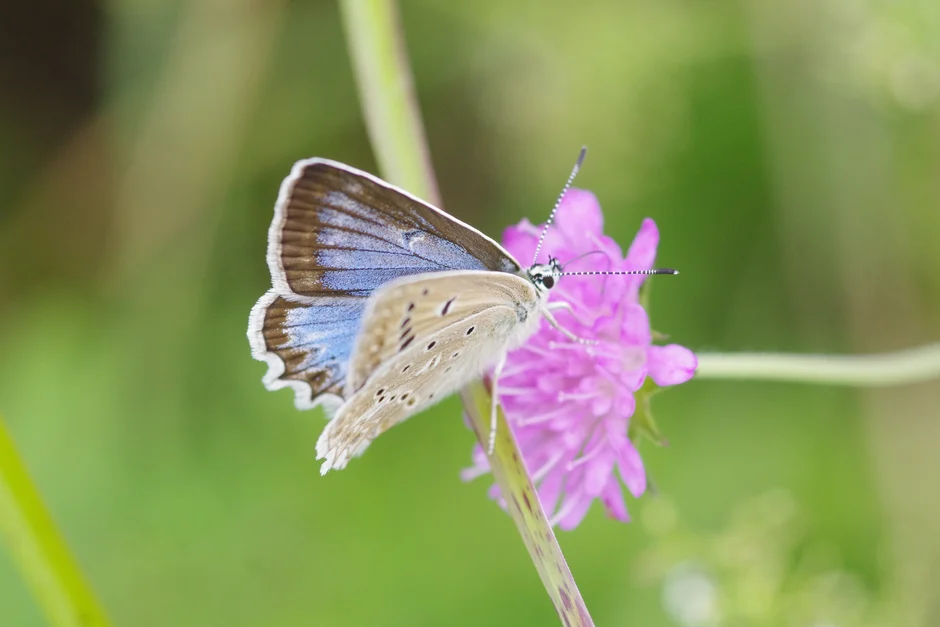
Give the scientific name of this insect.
Polyommatus daphnis
